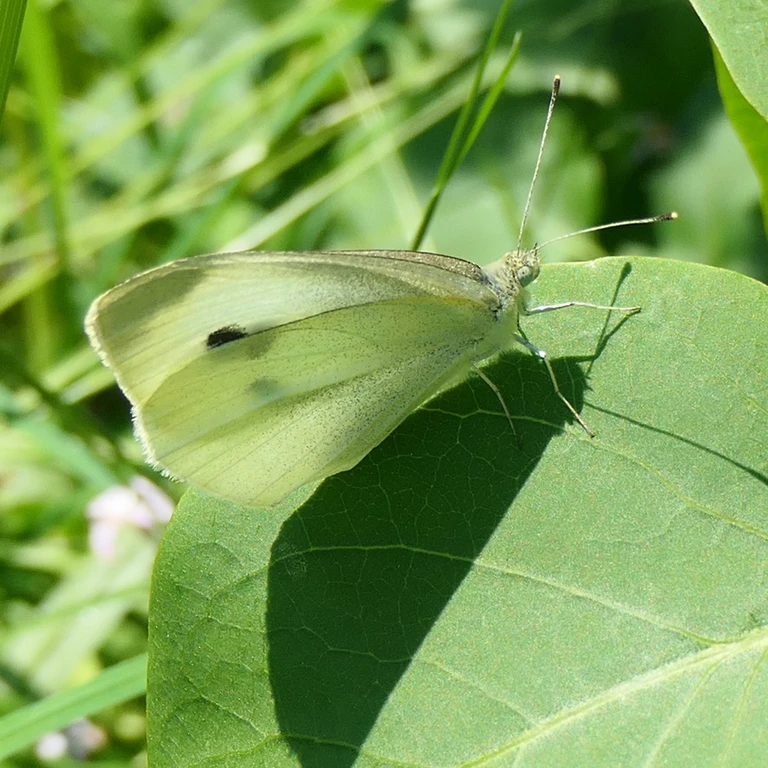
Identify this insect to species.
Pieris rapae
